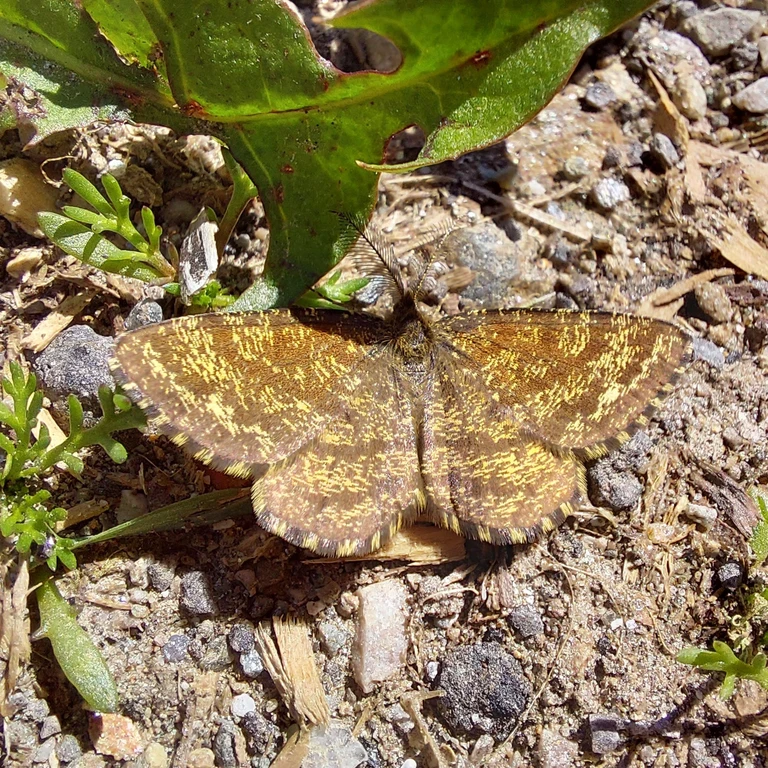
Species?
Ematurga atomaria
